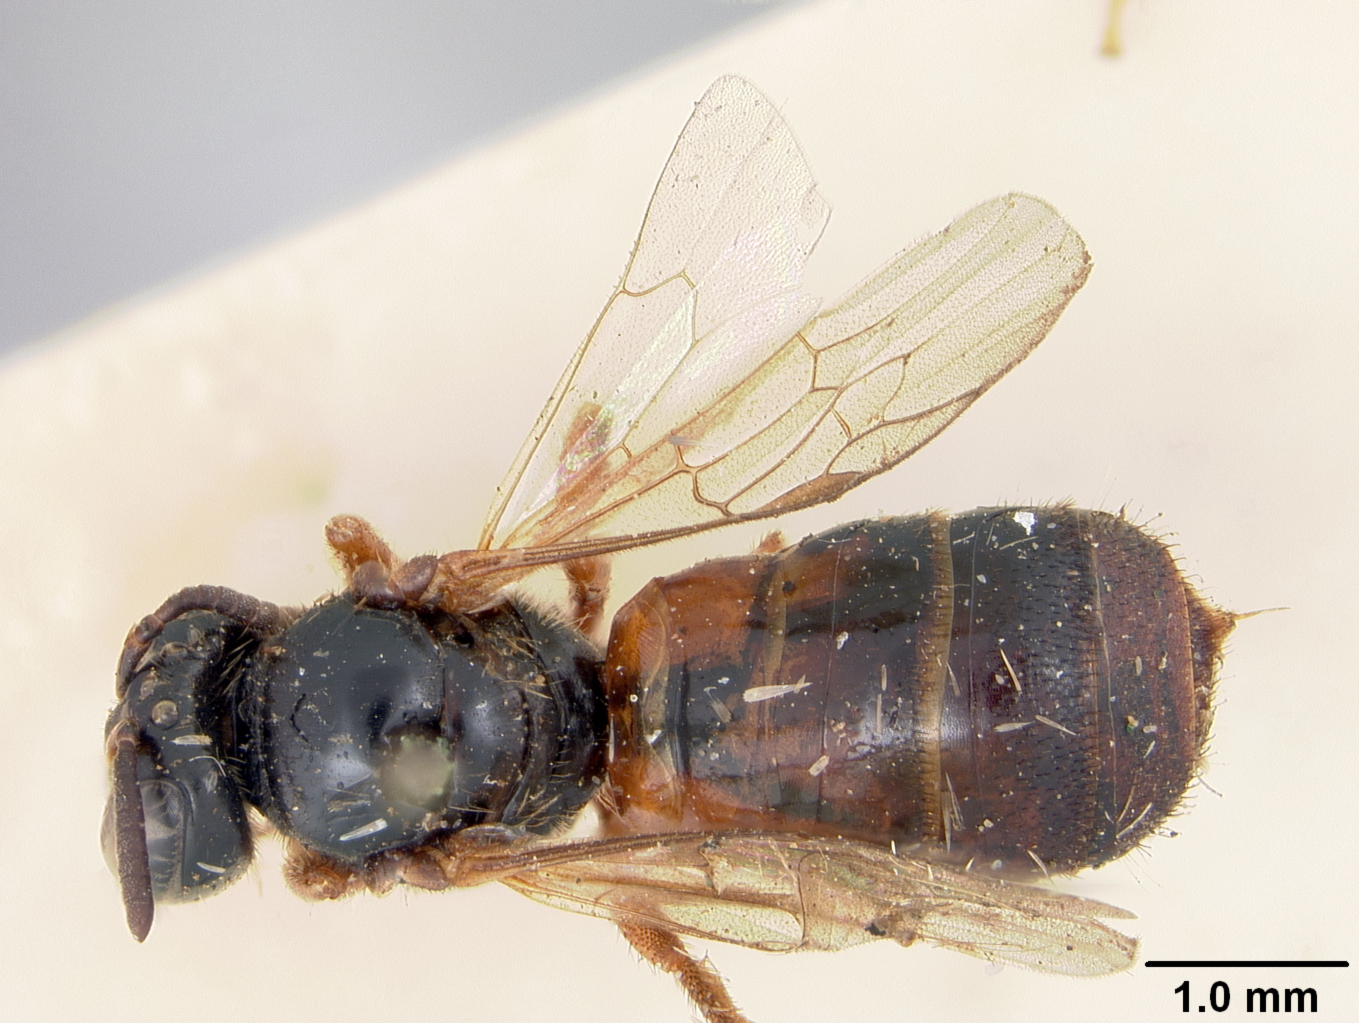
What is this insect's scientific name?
Exoneura fultoni
